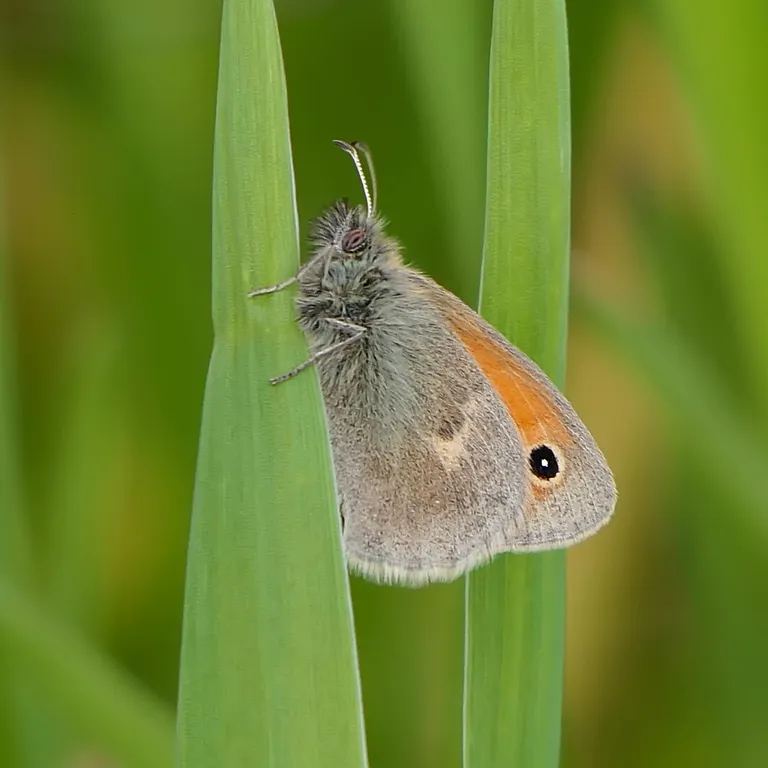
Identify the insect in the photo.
Coenonympha pamphilus
